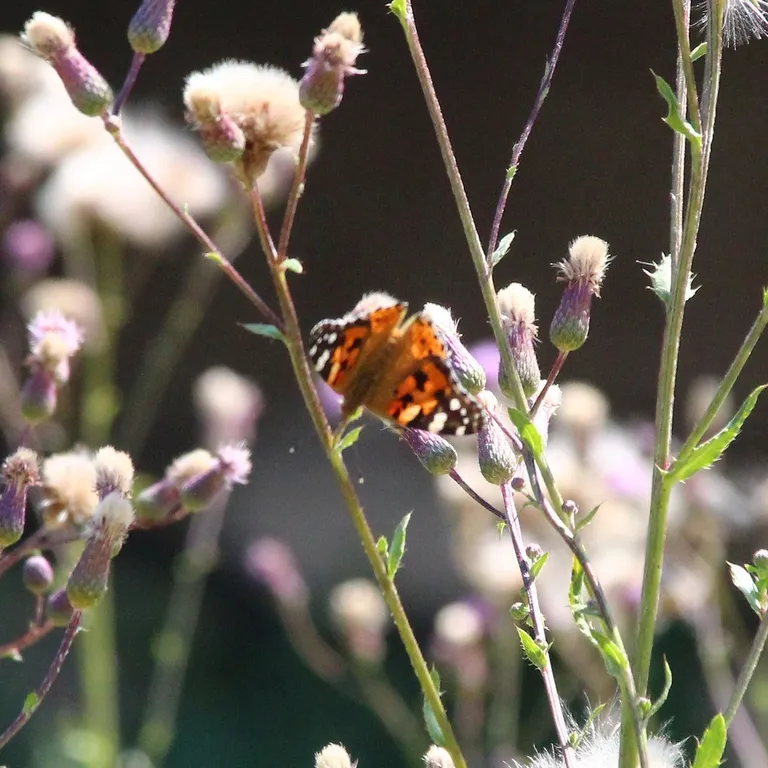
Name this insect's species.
Vanessa cardui
